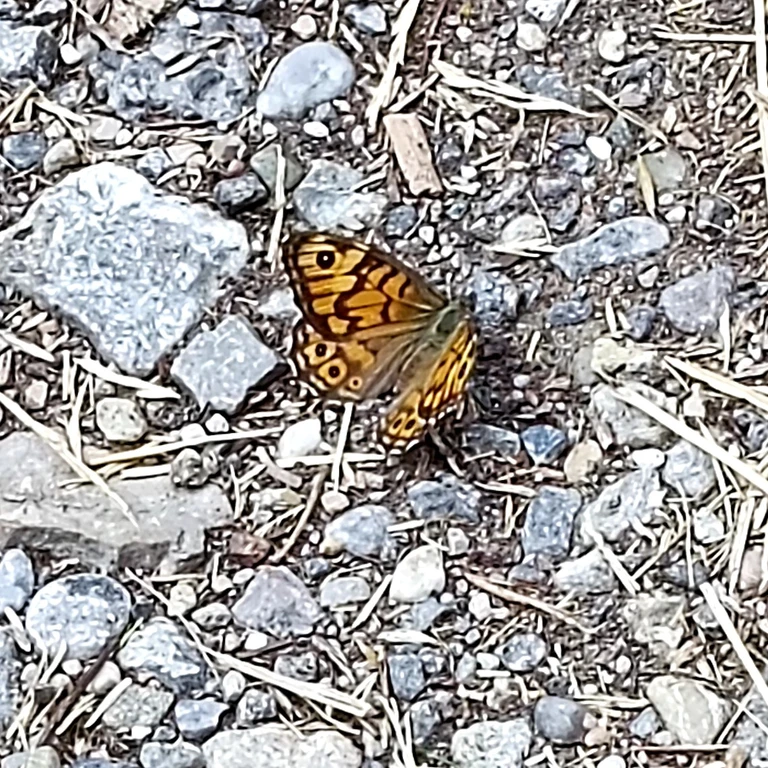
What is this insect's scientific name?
Lasiommata megera (also Pararge megera)
